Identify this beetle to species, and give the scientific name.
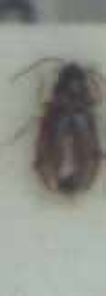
Tachys bistriatus
